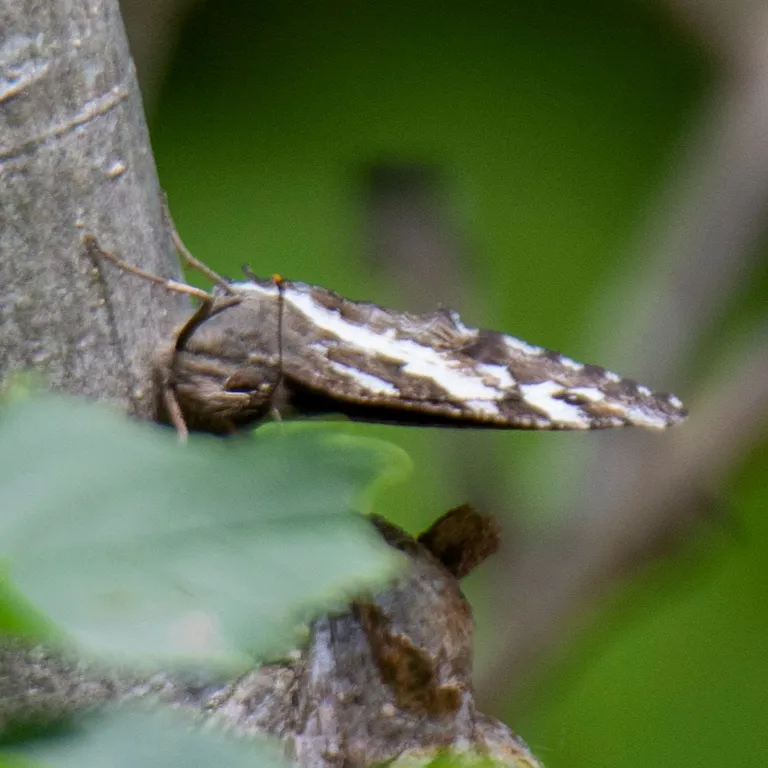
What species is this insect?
Brintesia circe
